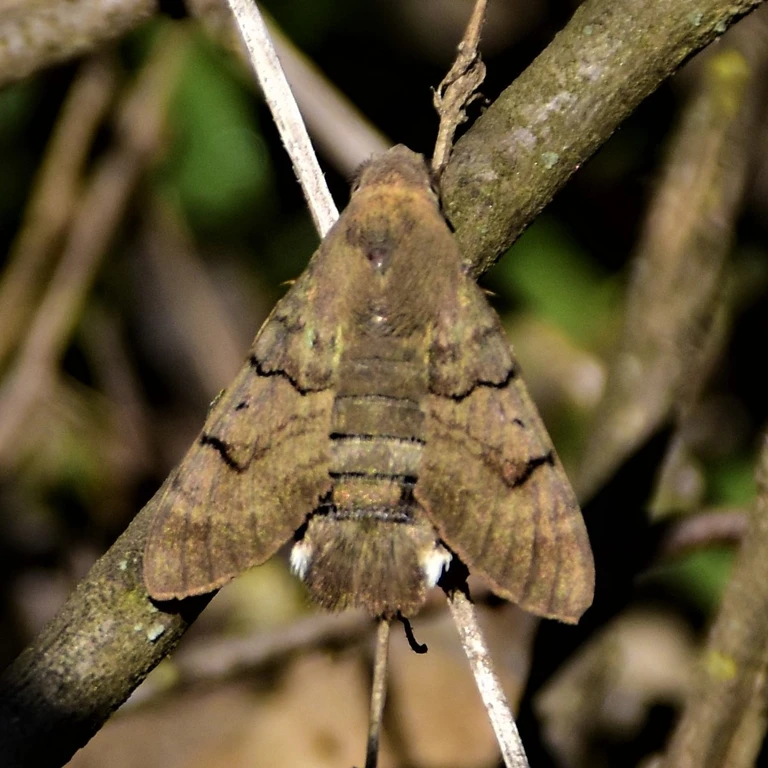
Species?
Macroglossum stellatarum
